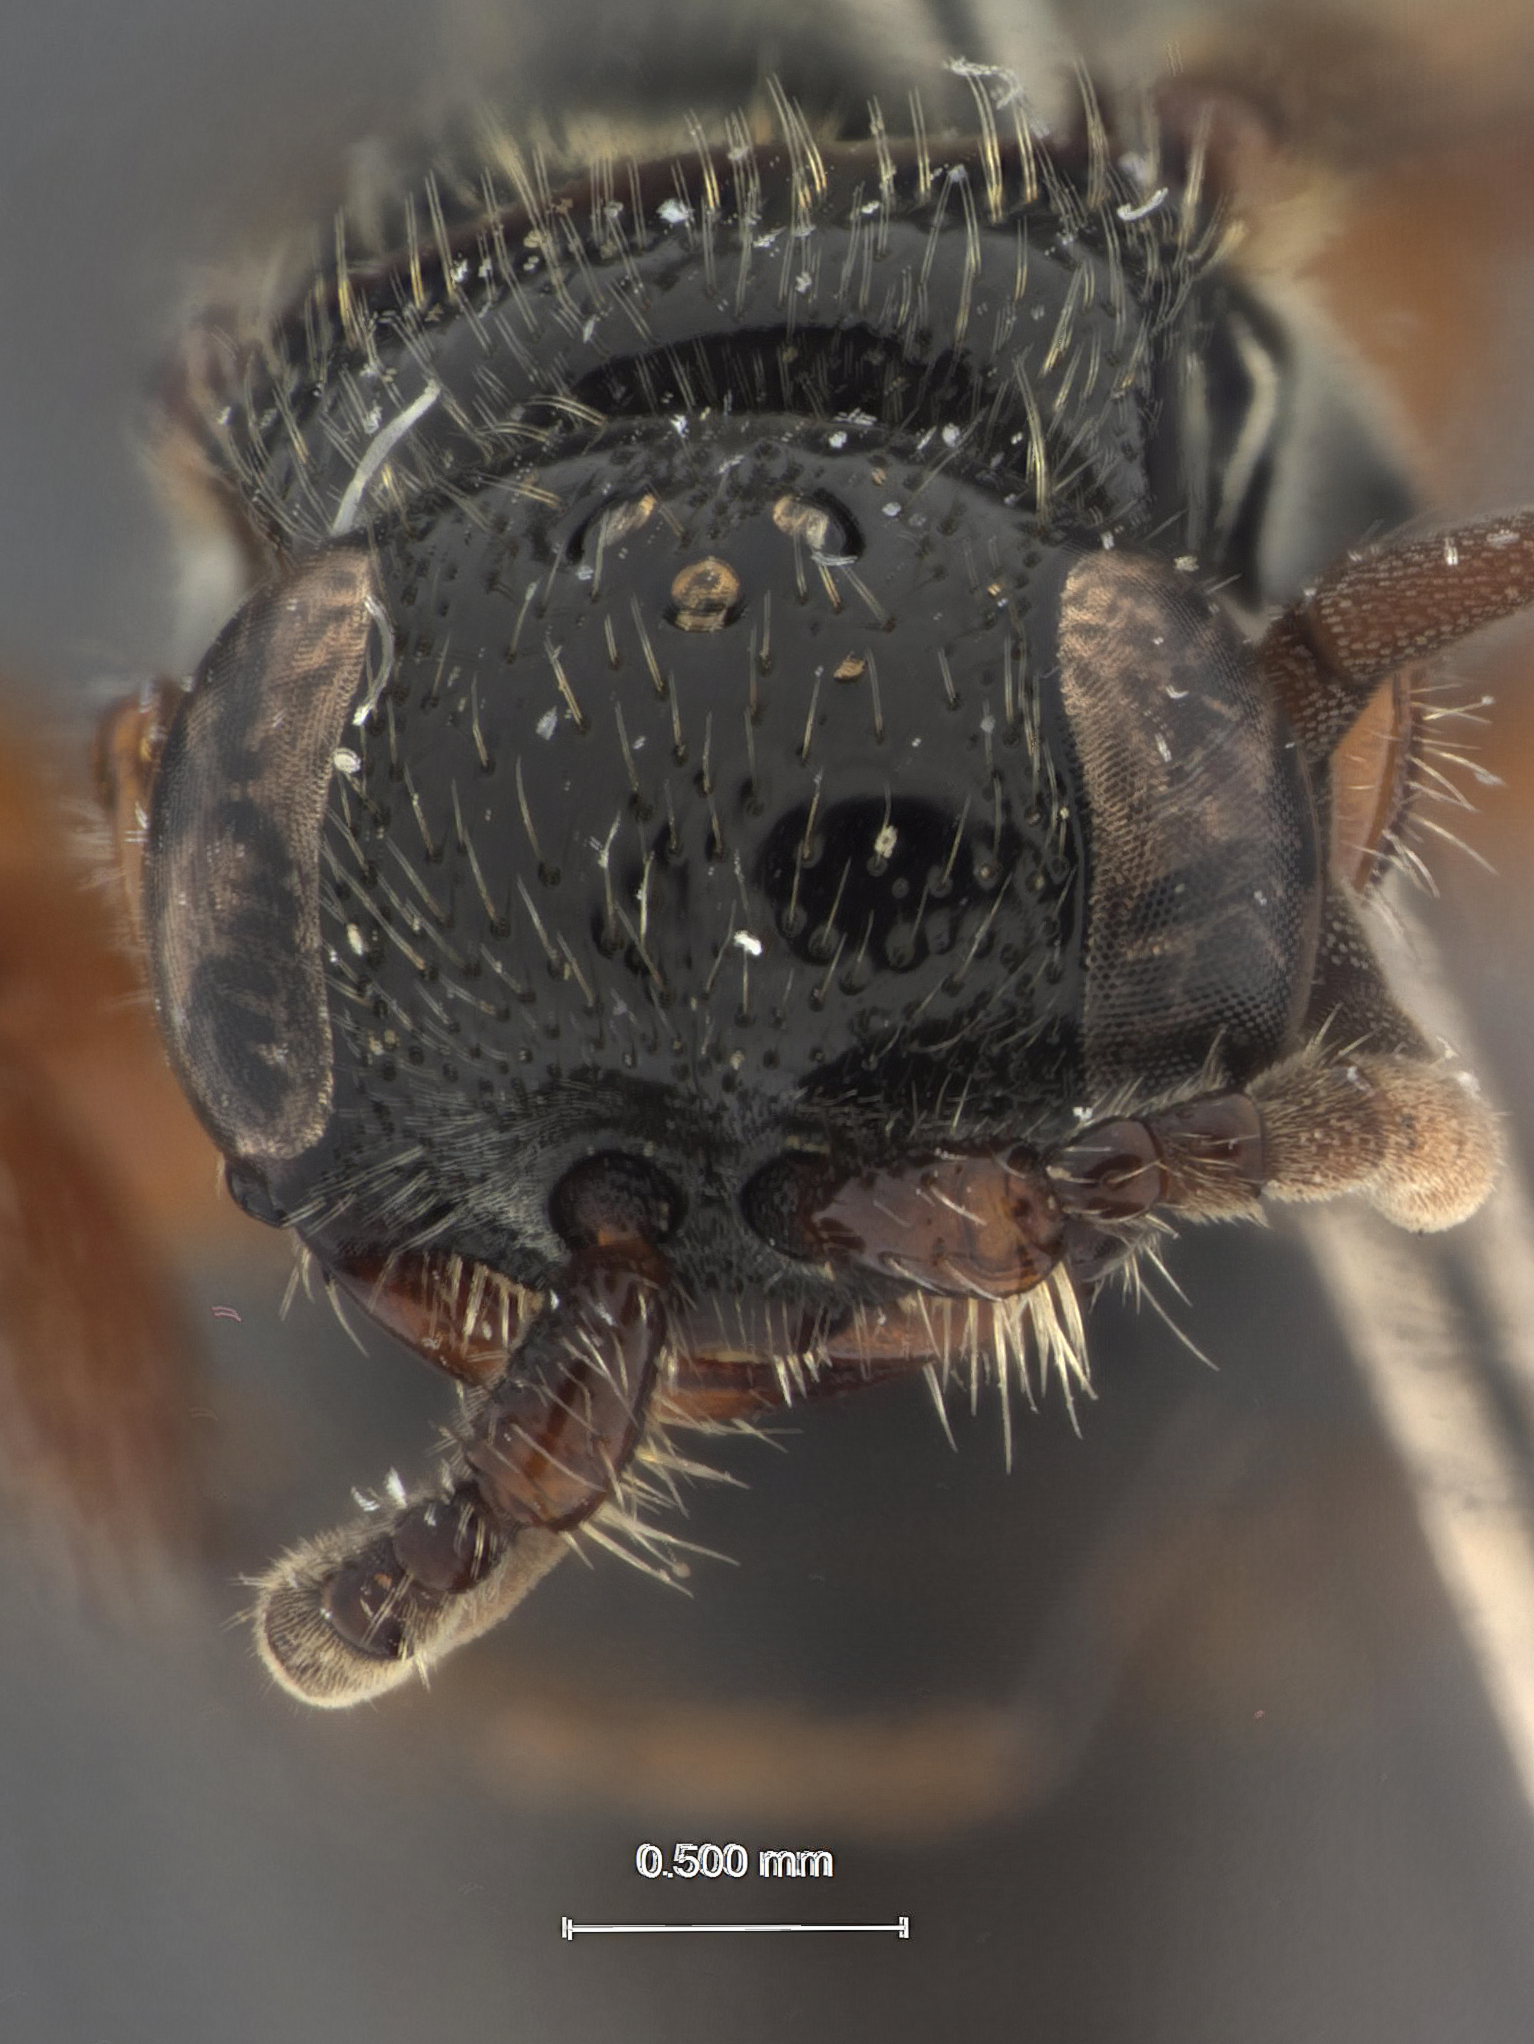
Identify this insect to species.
Tiphia weismani
